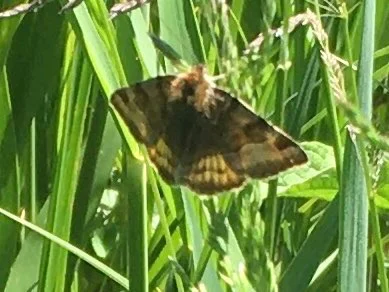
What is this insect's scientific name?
Euclidia glyphica
